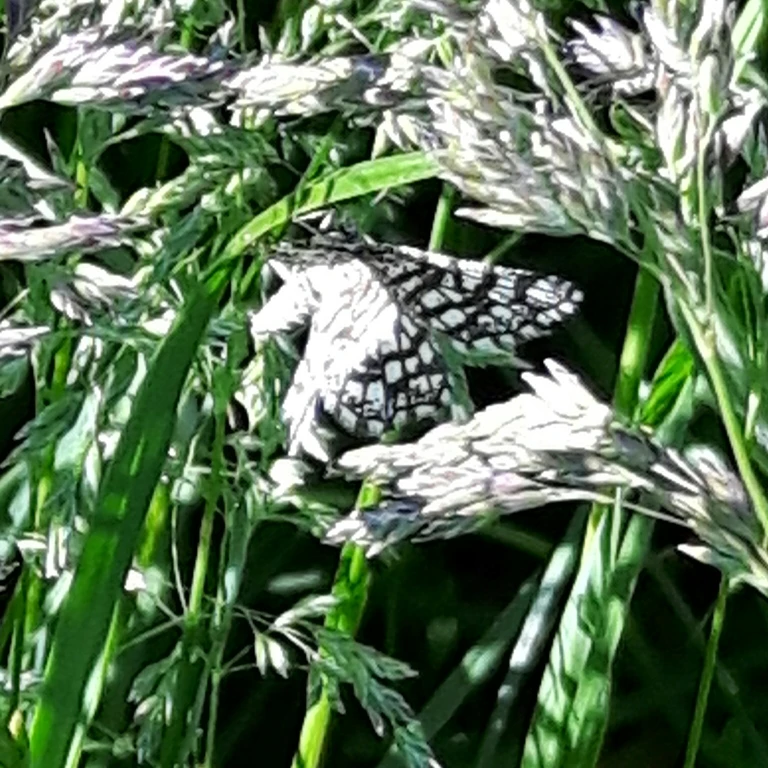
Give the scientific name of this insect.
Chiasmia clathrata
